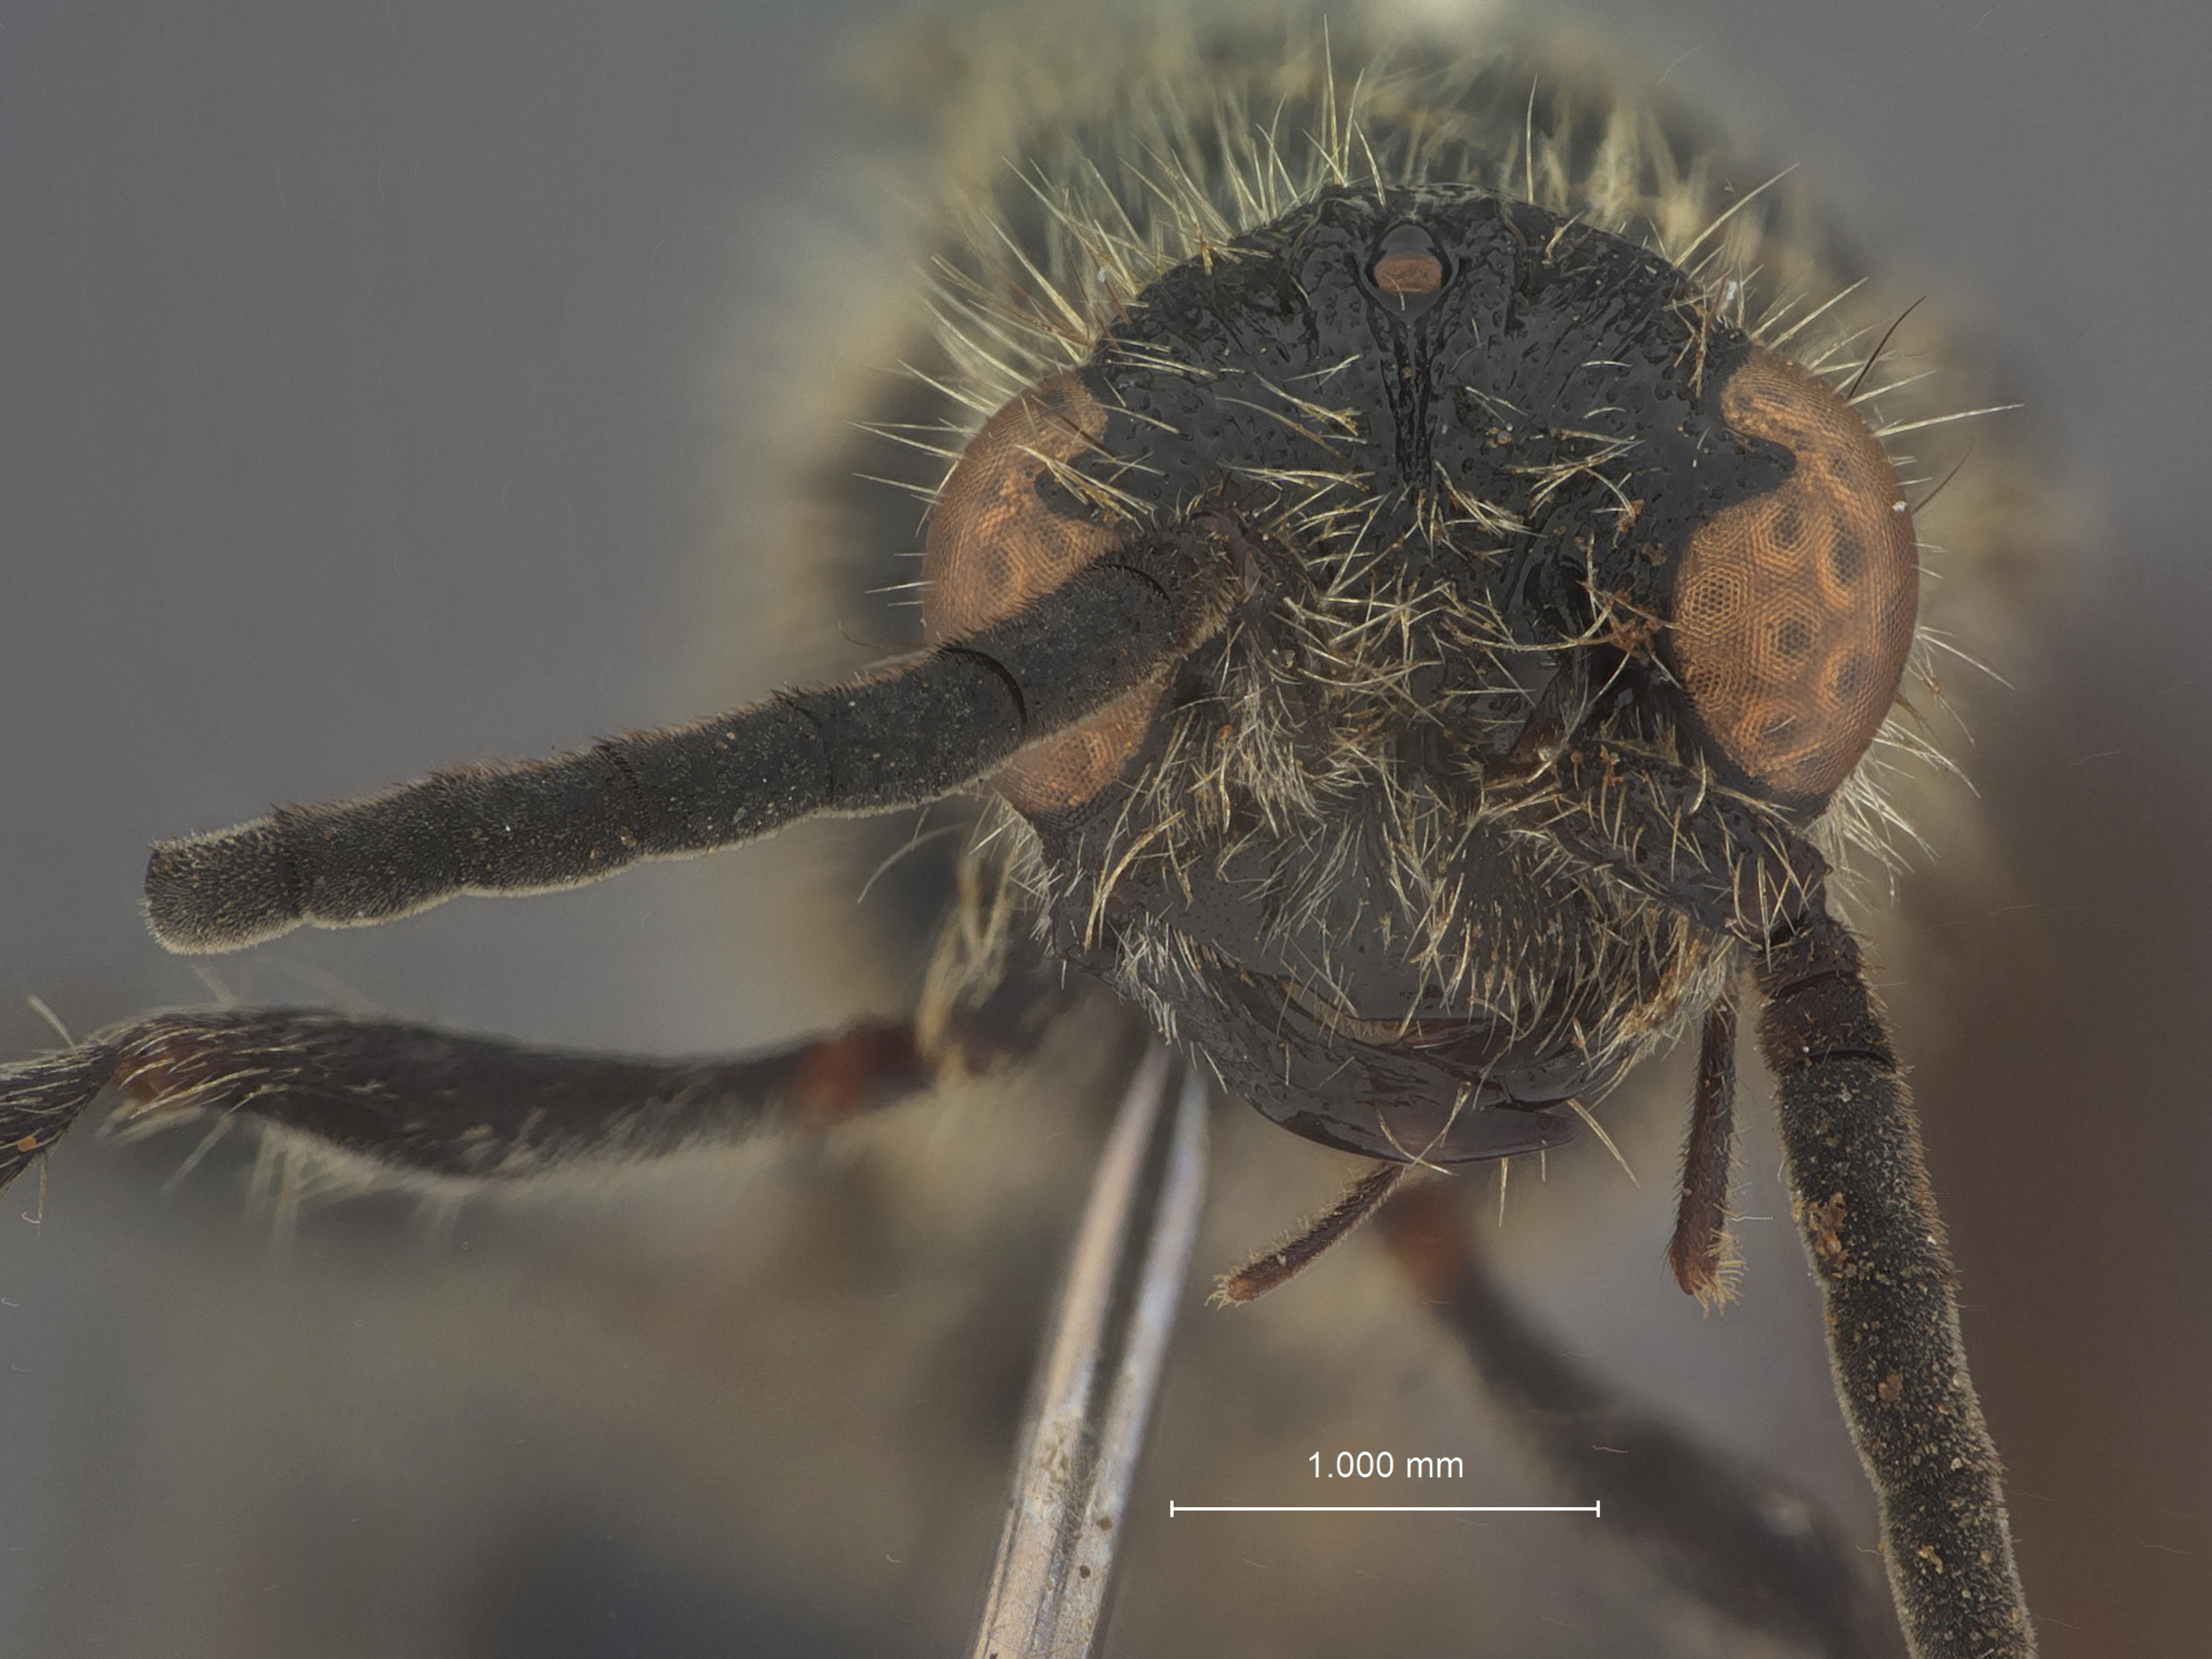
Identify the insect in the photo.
Smicromyrme aponis
